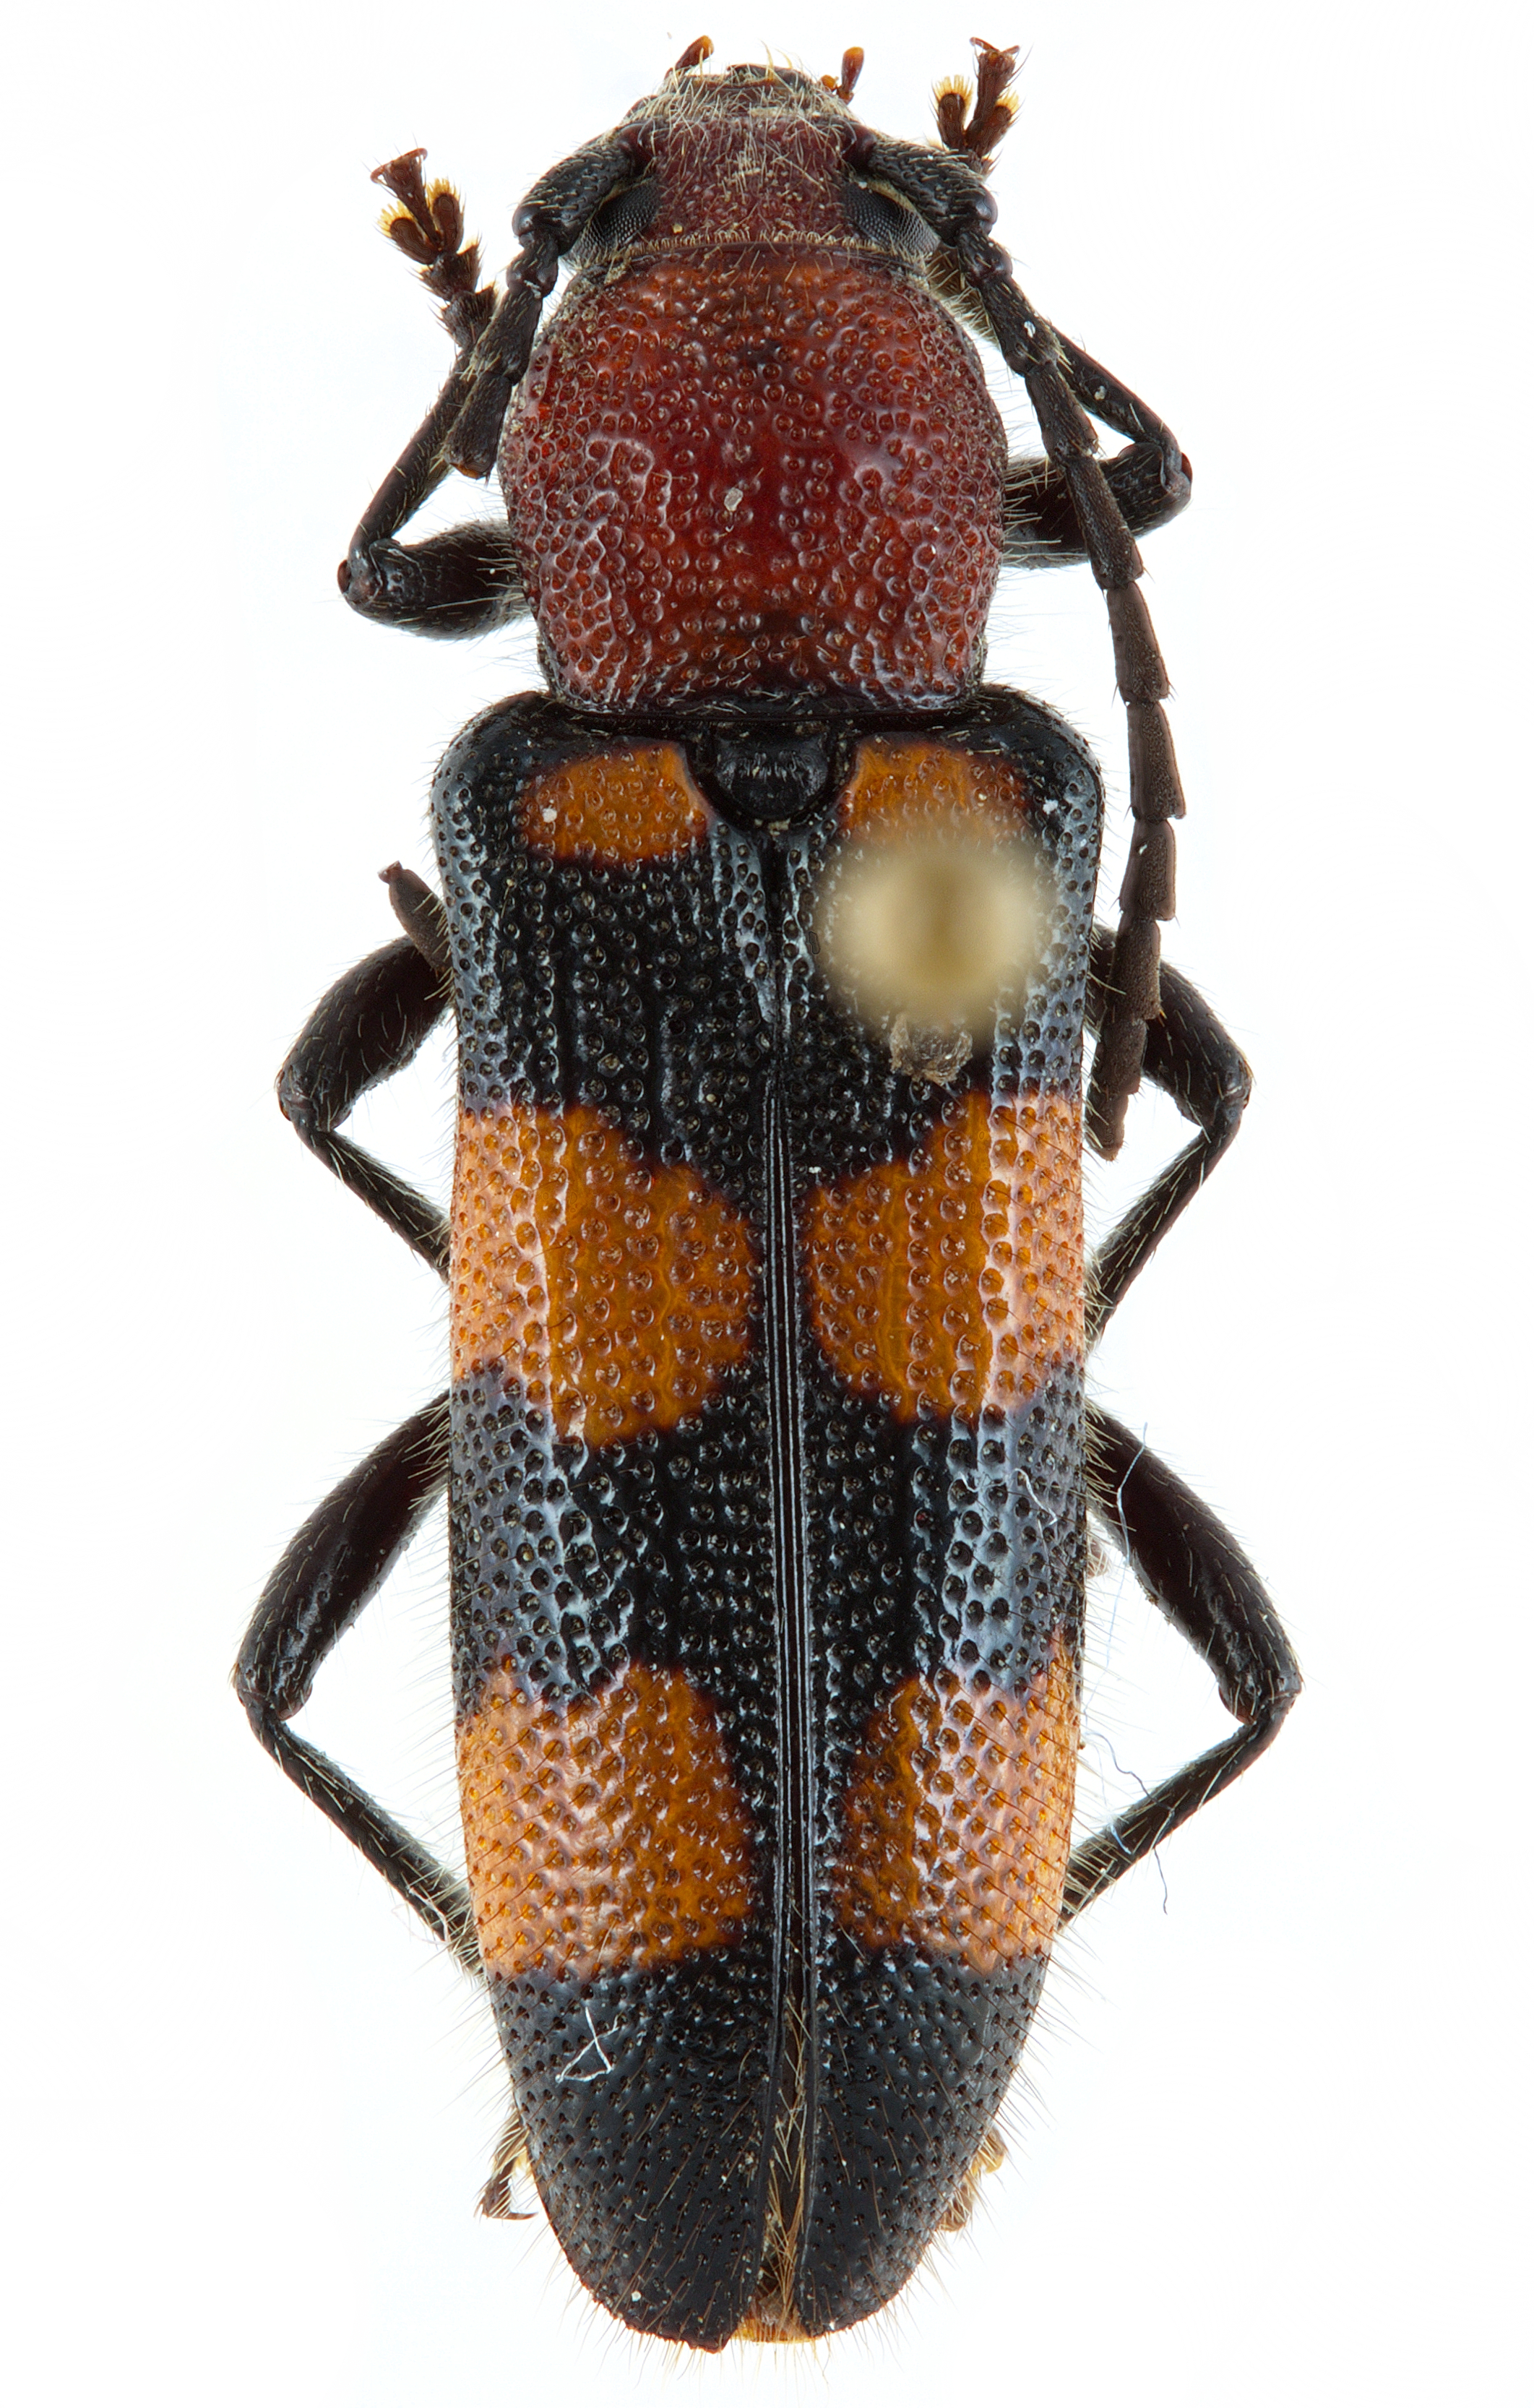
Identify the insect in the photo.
Zagymnus clerinus
